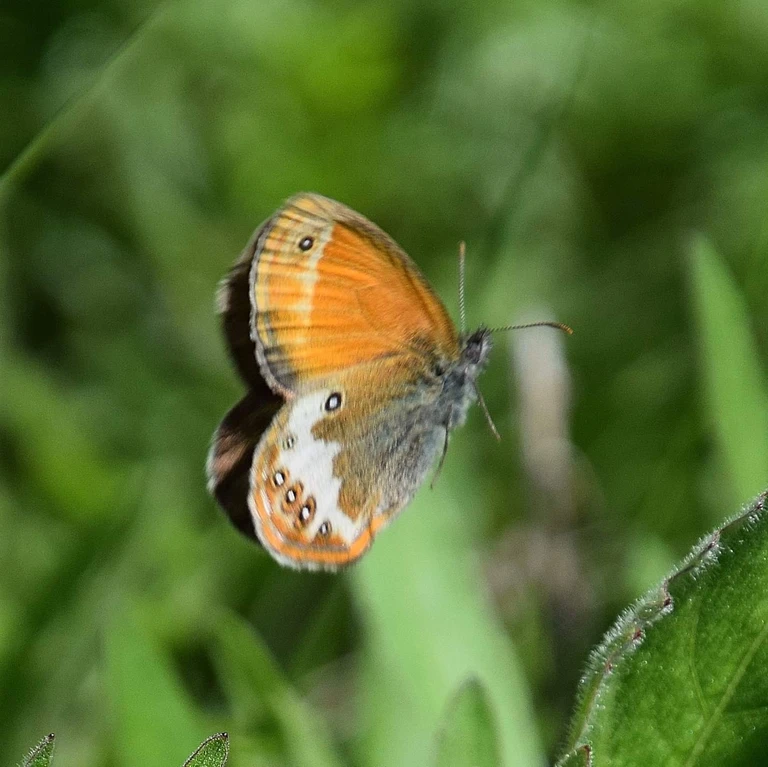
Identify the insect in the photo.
Coenonympha arcania
